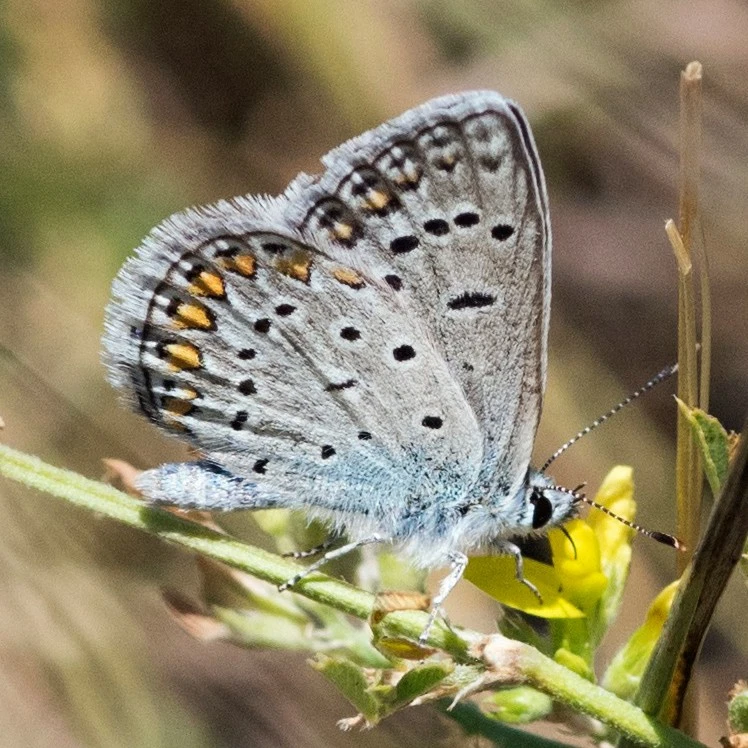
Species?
Polyommatus icarus
